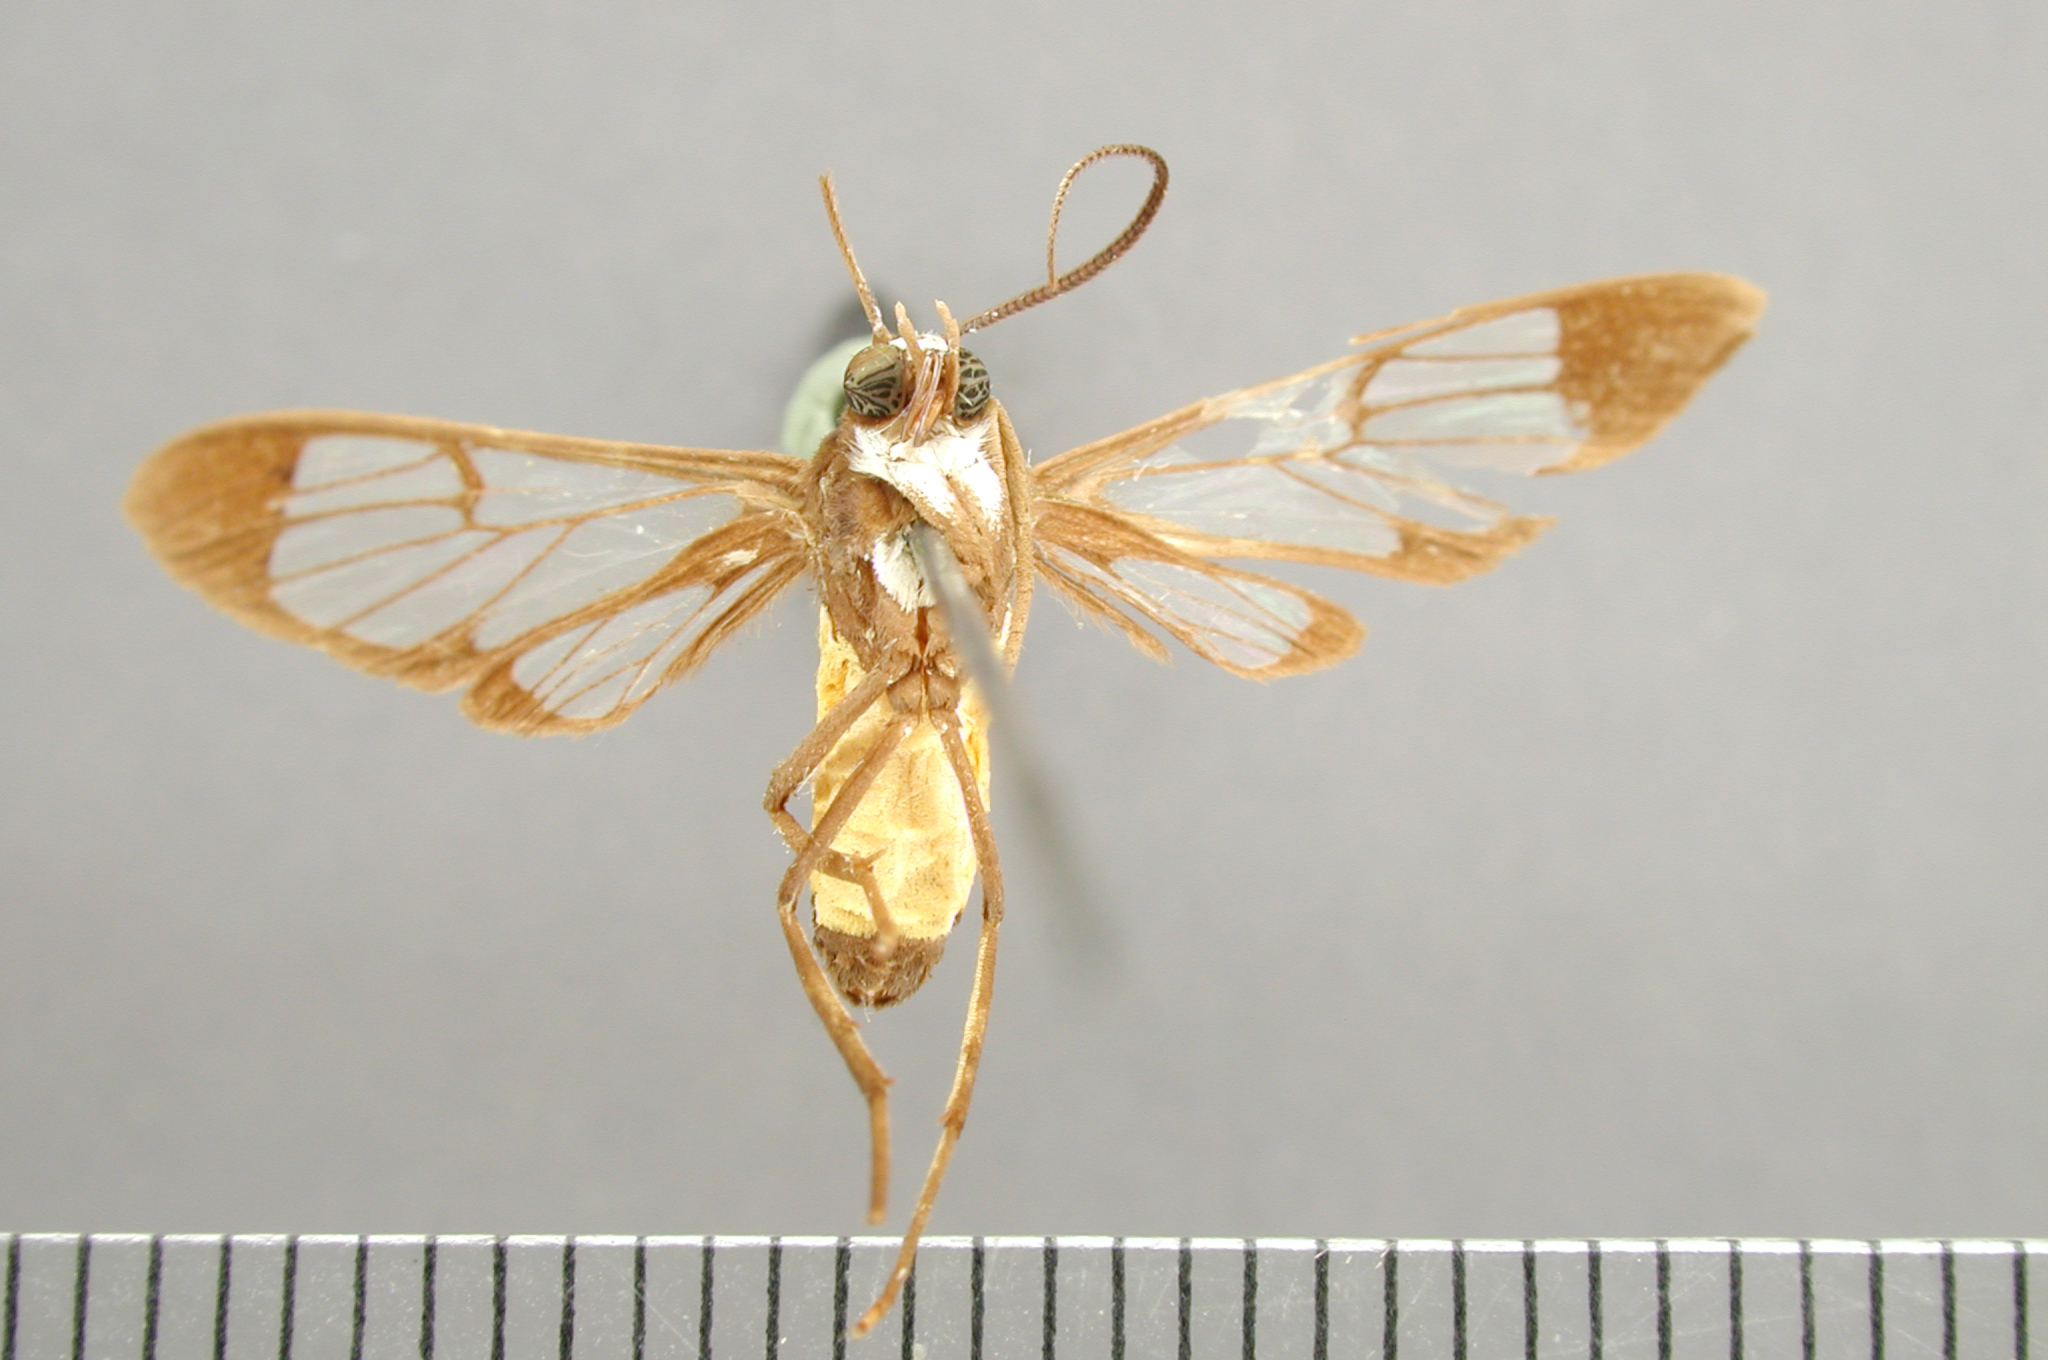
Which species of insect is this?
Mesothen ethela
